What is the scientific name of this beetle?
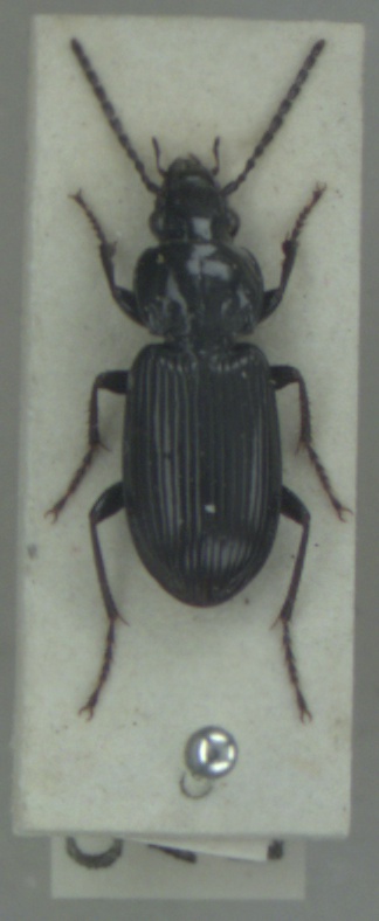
Pterostichus nigrita
